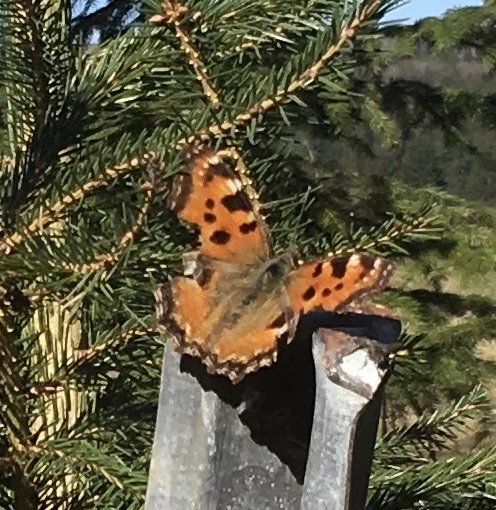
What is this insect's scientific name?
Nymphalis polychloros
